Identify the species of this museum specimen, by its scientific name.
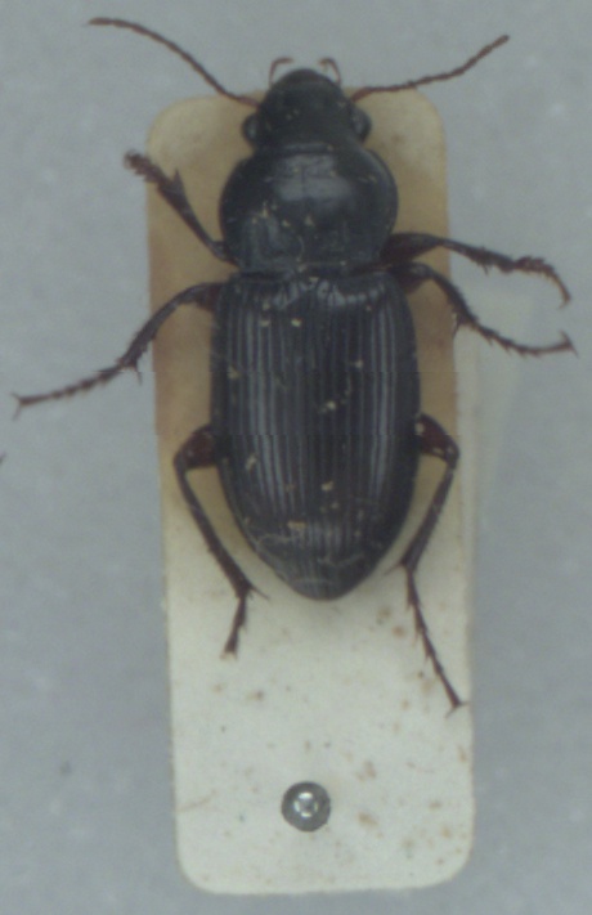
Amara aulica
